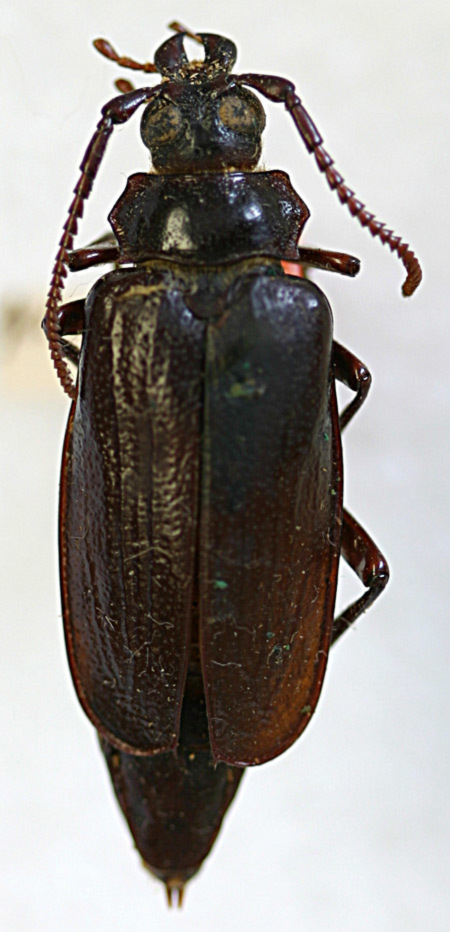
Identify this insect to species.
Prionus parviceps (also Prionus fissicornis)
